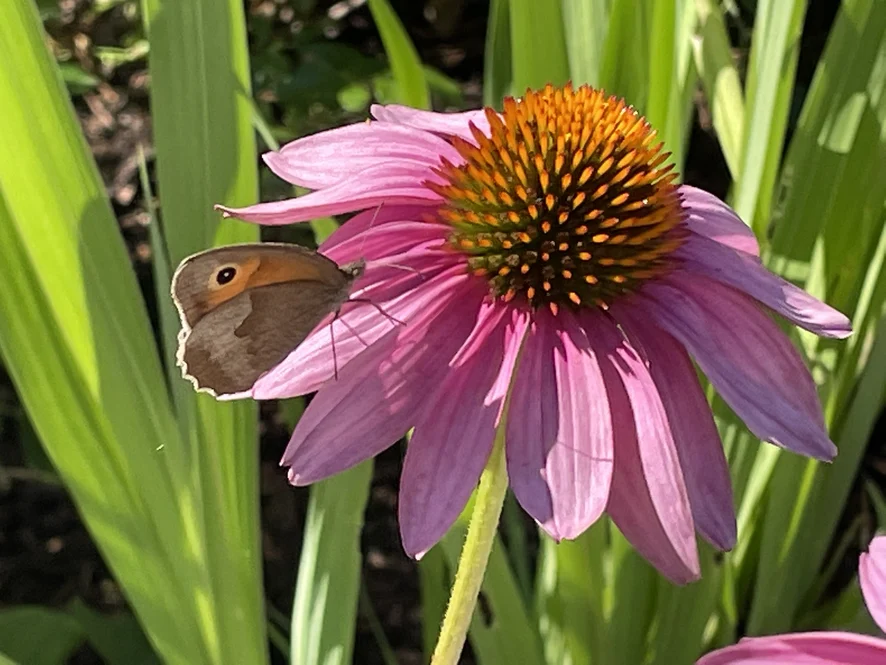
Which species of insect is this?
Maniola jurtina
